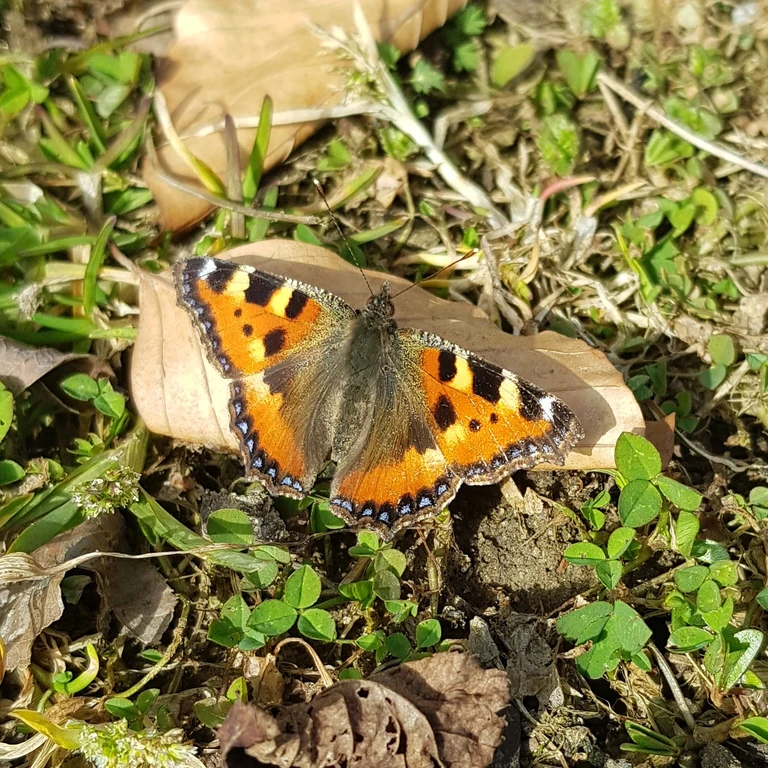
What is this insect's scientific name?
Aglais urticae
